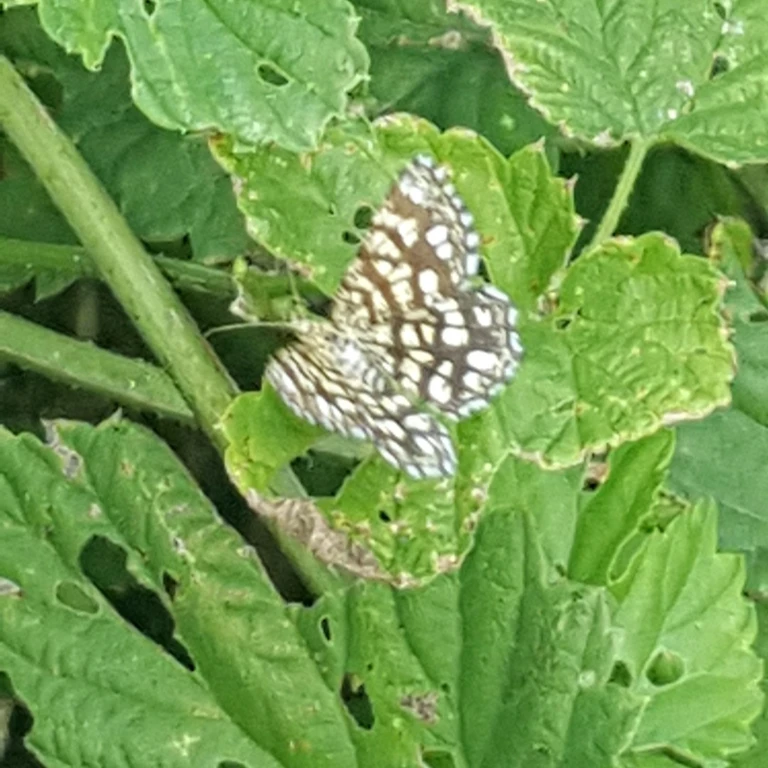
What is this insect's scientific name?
Chiasmia clathrata
